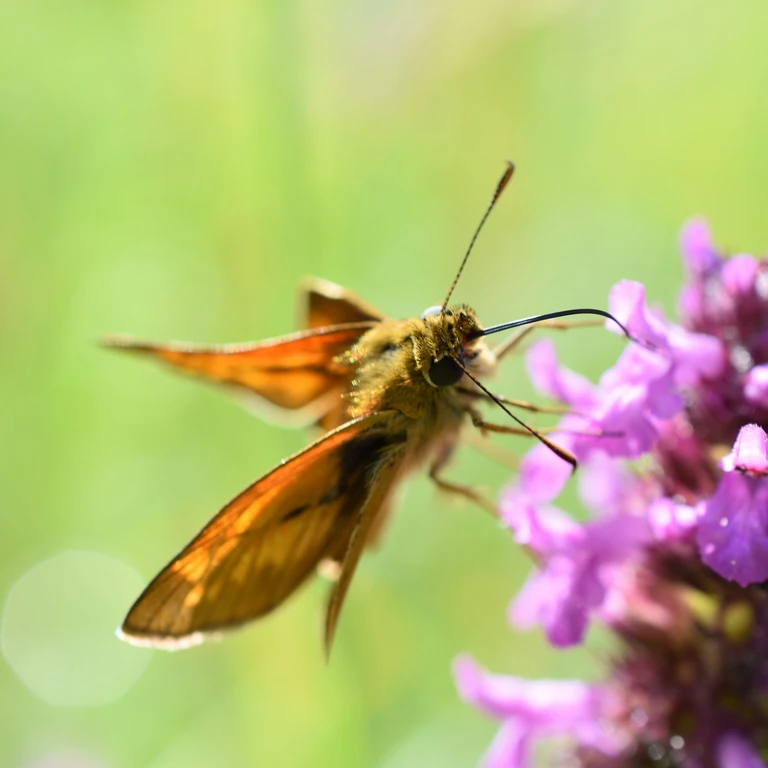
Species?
Ochlodes sylvanus (also Ochlodes venata)
